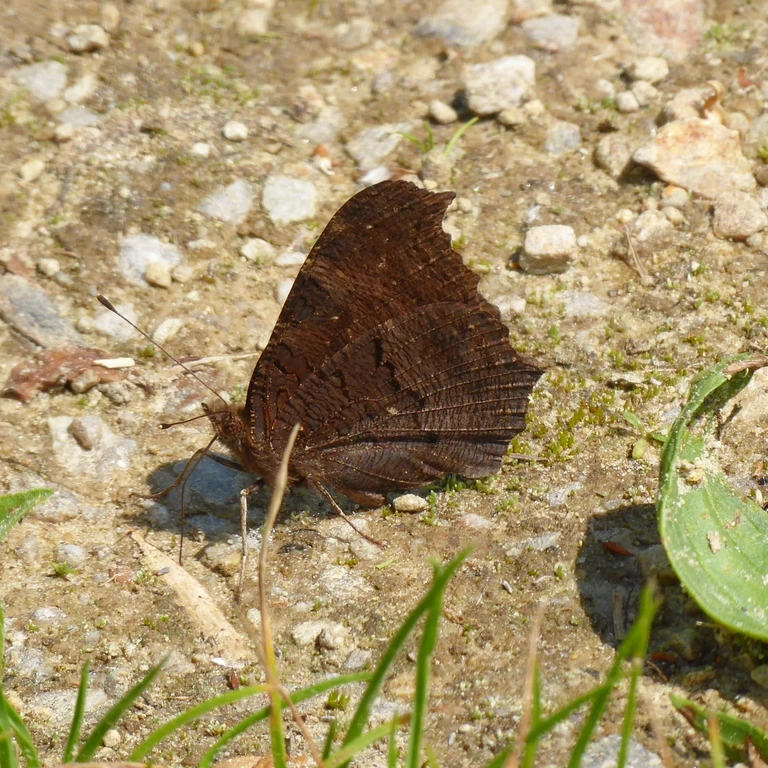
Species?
Aglais io
